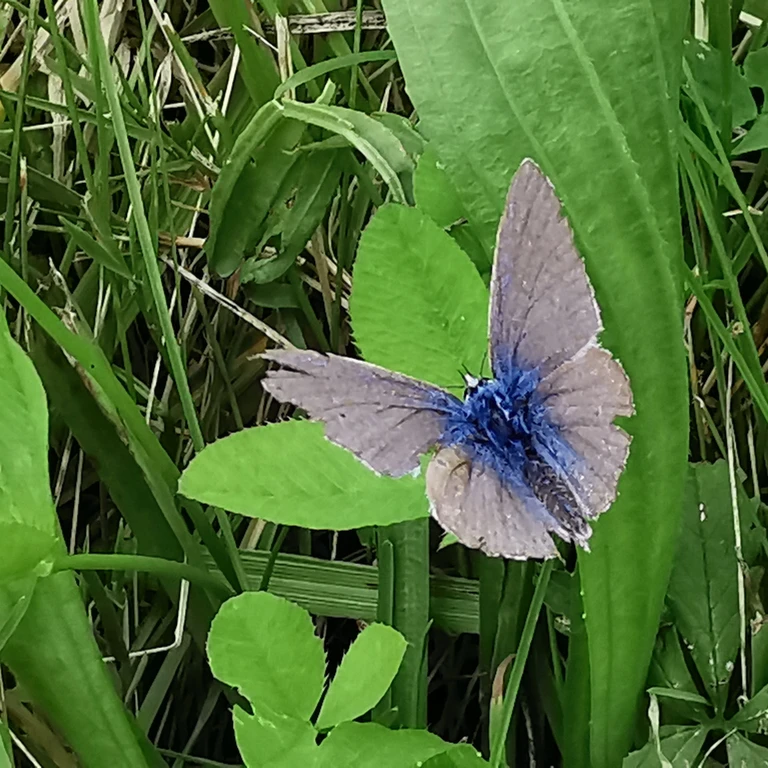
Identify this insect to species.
Polyommatus icarus
